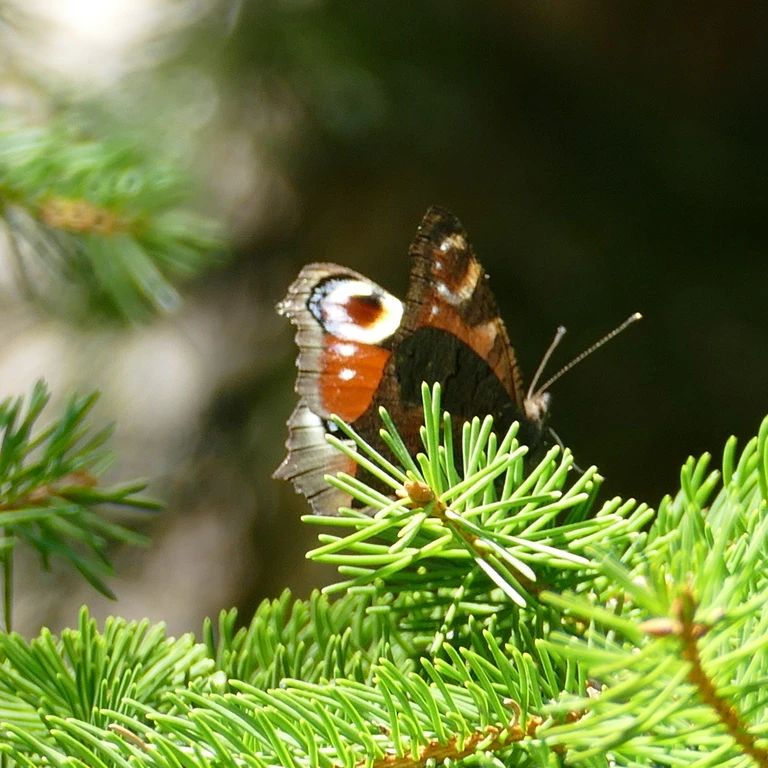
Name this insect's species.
Aglais io
